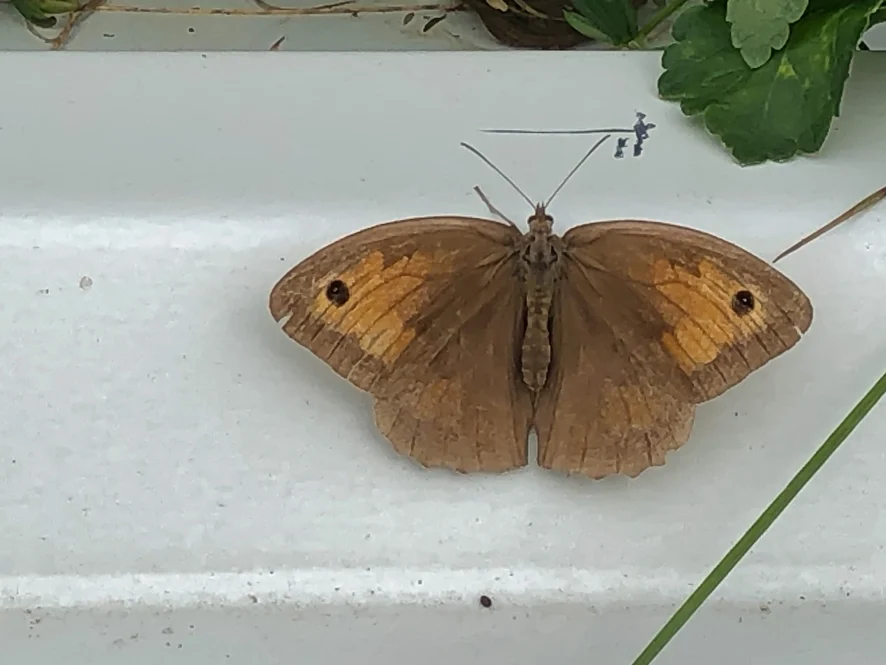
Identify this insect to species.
Maniola jurtina
